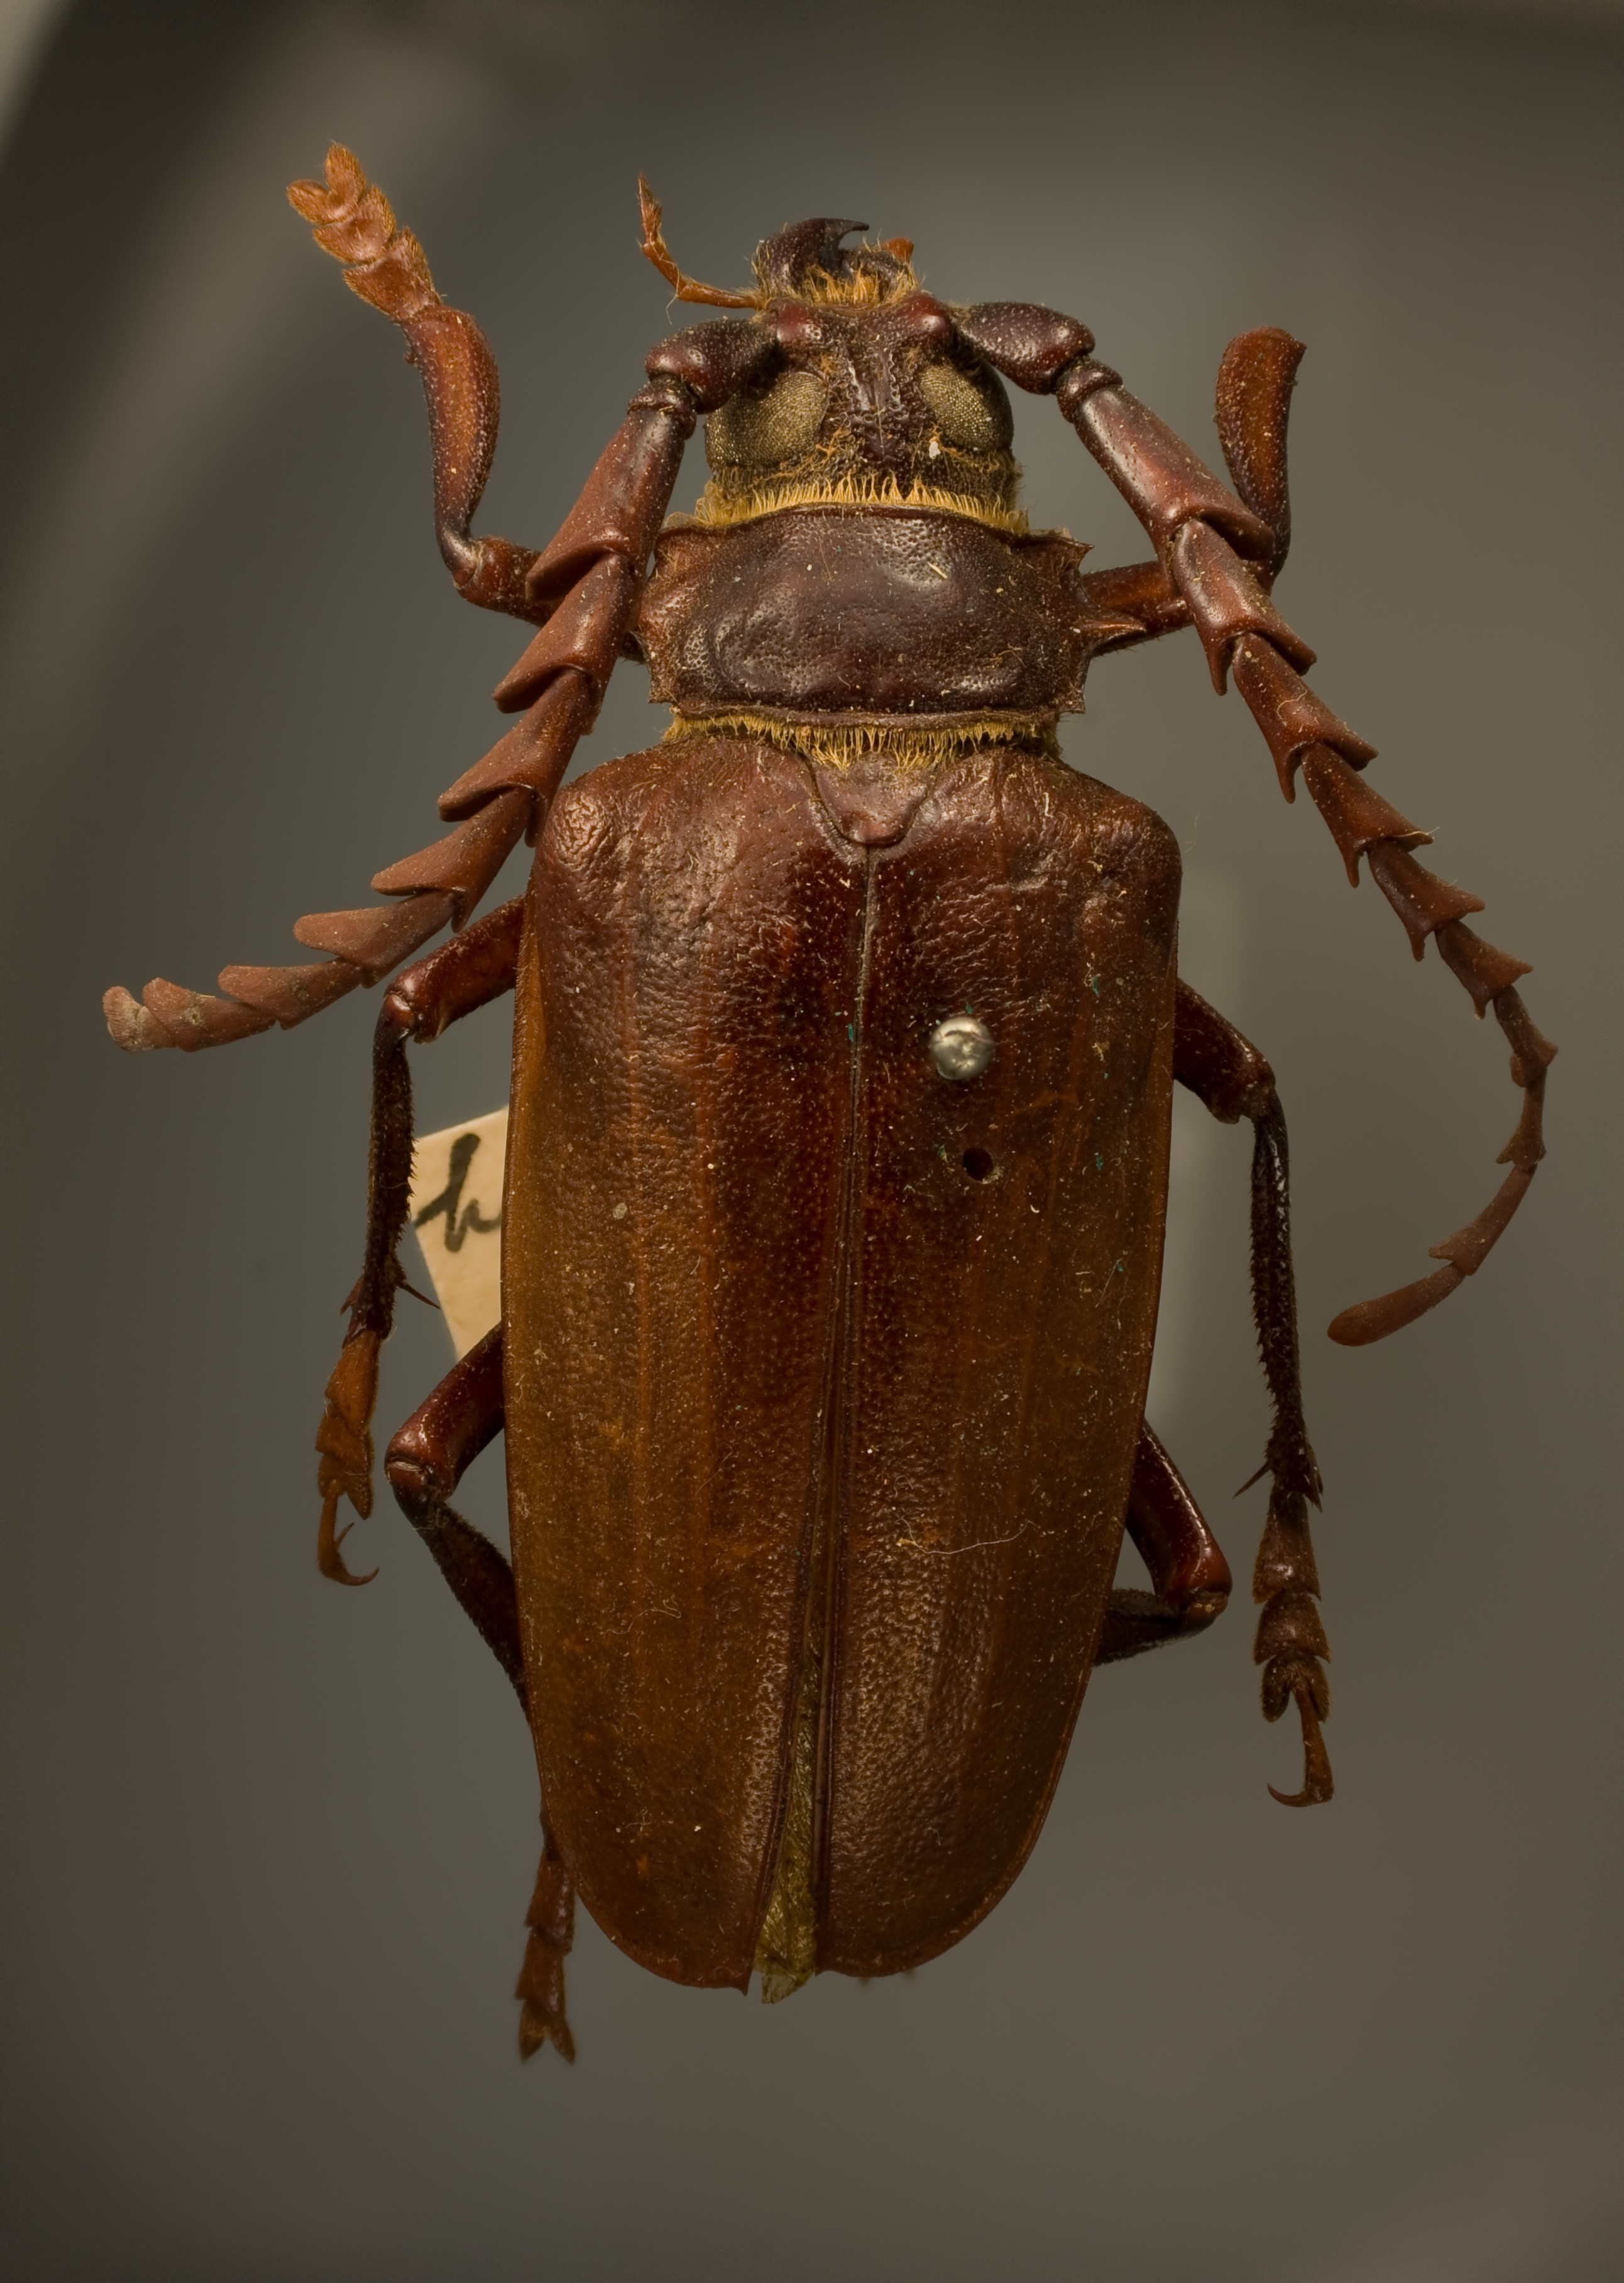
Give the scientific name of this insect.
Prionus californicus (also Prionus humeralis)
